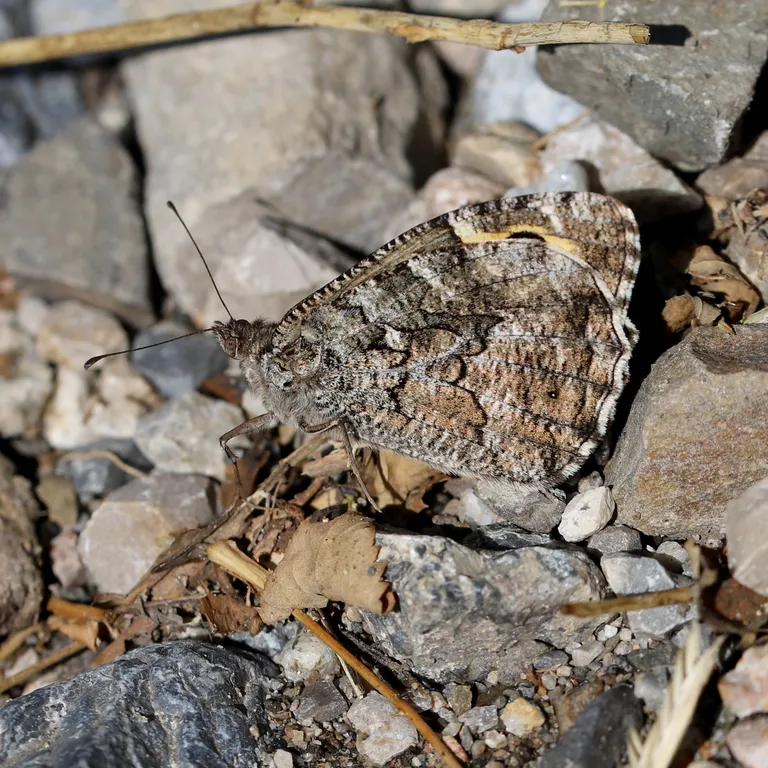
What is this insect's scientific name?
Hipparchia semele
